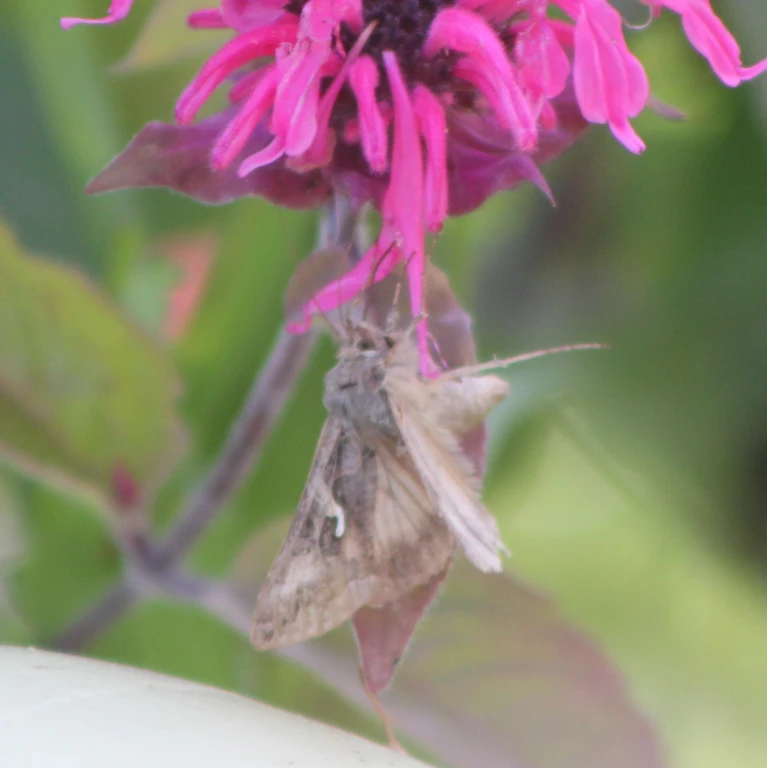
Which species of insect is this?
Autographa gamma
